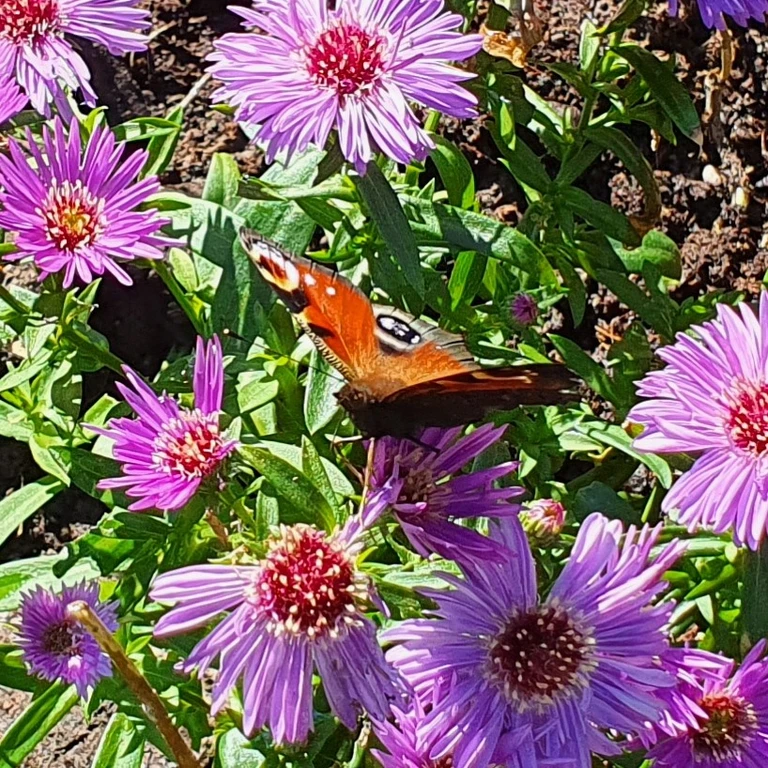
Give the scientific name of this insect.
Aglais io
